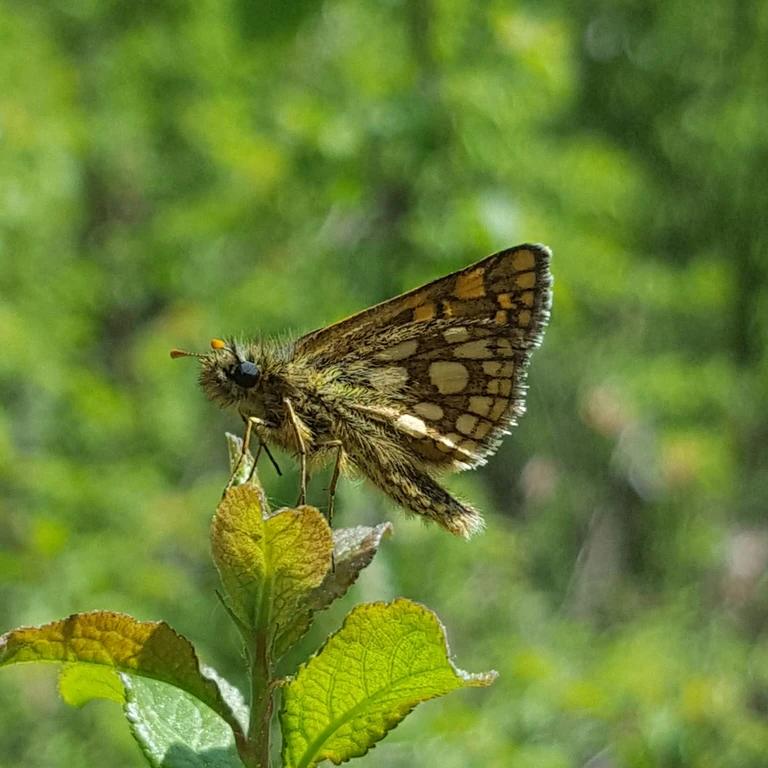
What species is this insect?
Carterocephalus palaemon
